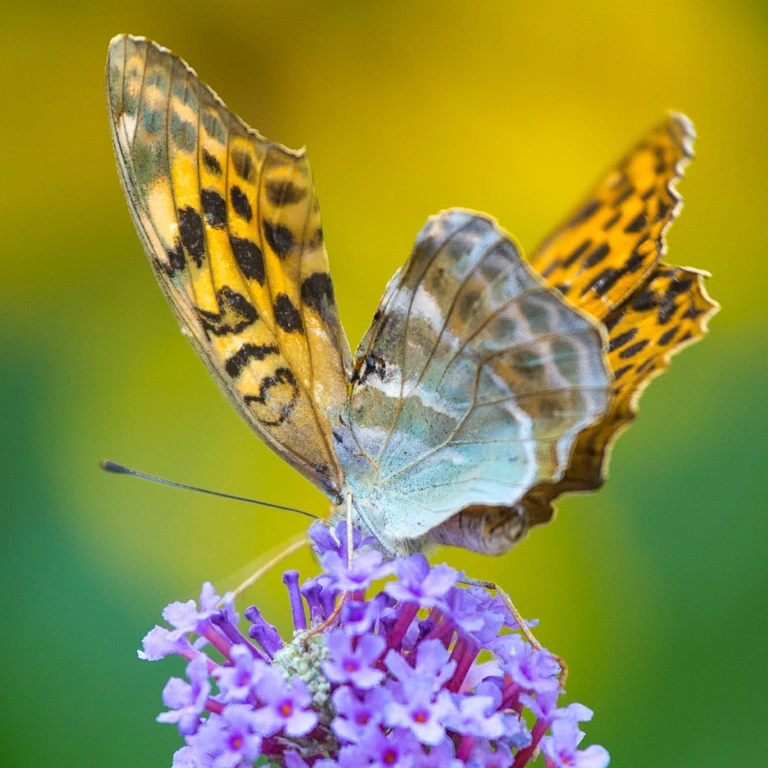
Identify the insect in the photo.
Argynnis paphia
